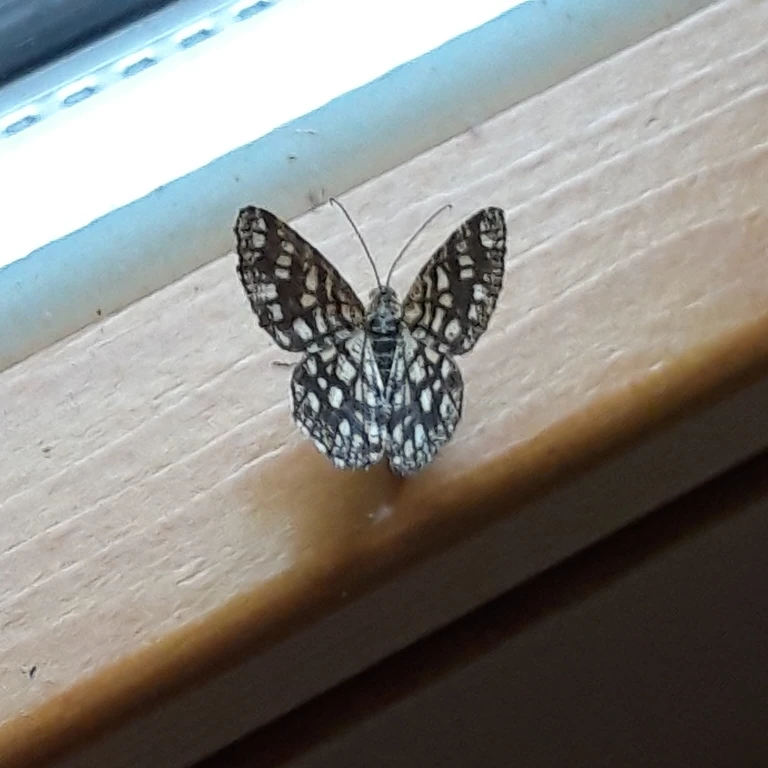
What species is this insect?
Chiasmia clathrata
